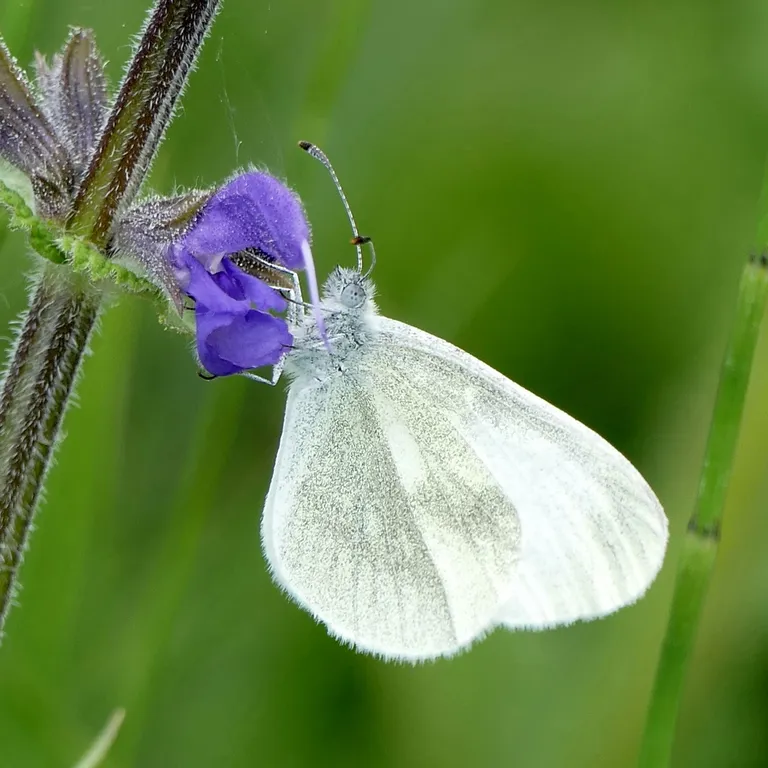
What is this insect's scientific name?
Leptidea sinapis/juvernica
